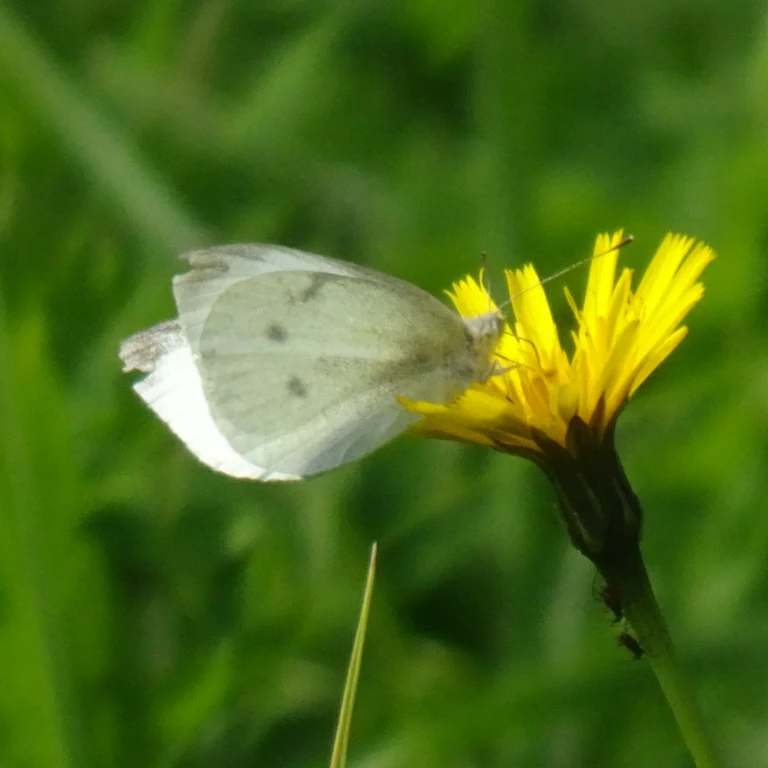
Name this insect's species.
Pieris rapae
